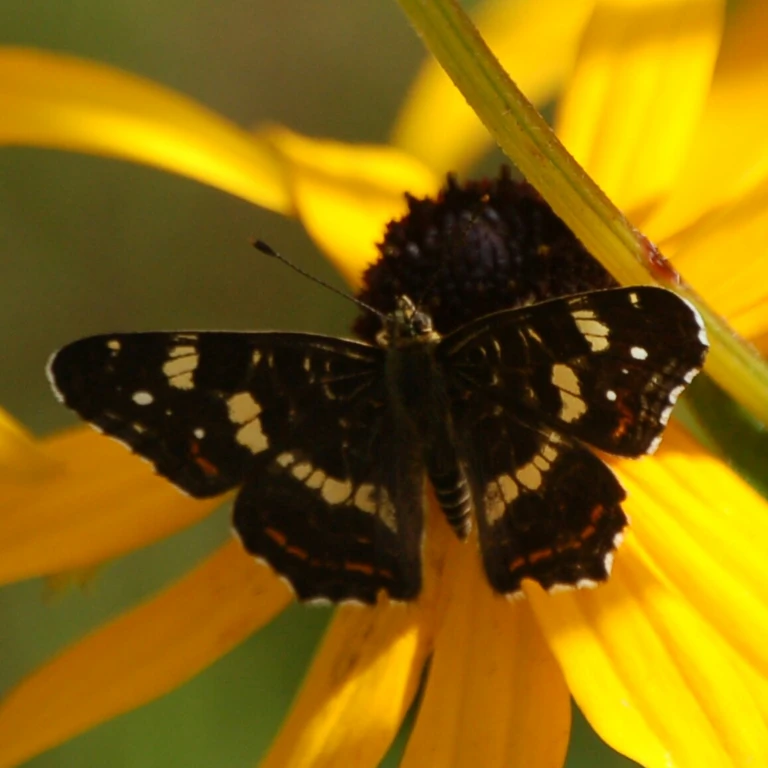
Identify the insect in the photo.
Araschnia levana
